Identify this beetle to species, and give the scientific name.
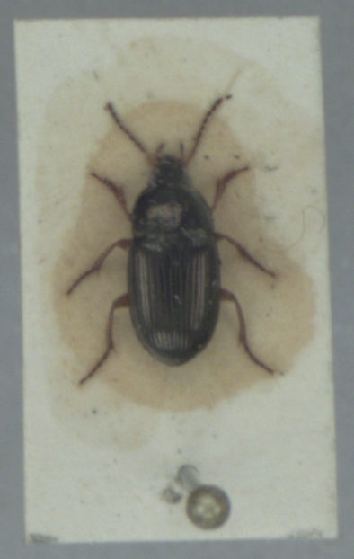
Amara familiaris
